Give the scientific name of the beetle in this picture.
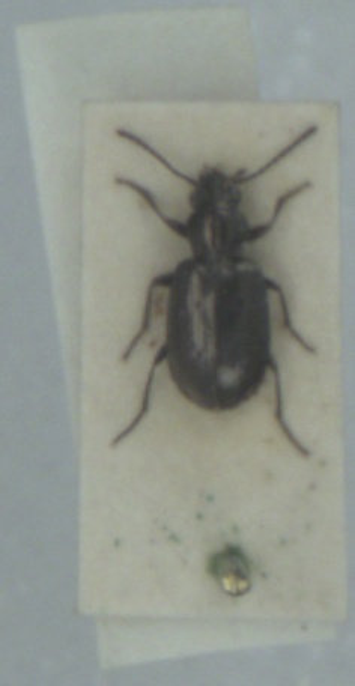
Bembidion bipunctatum
